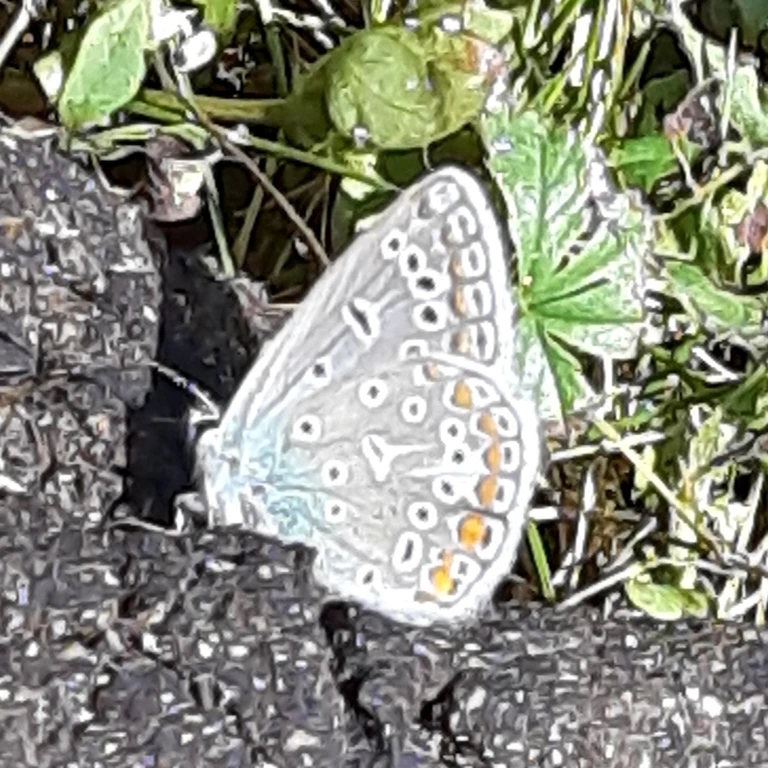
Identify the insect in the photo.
Polyommatus icarus
